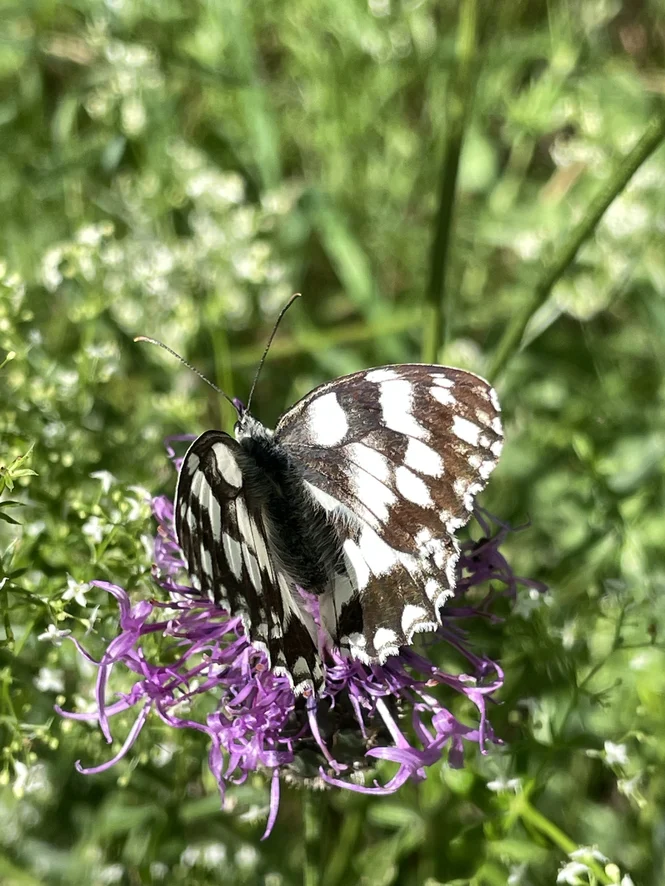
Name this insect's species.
Melanargia galathea
